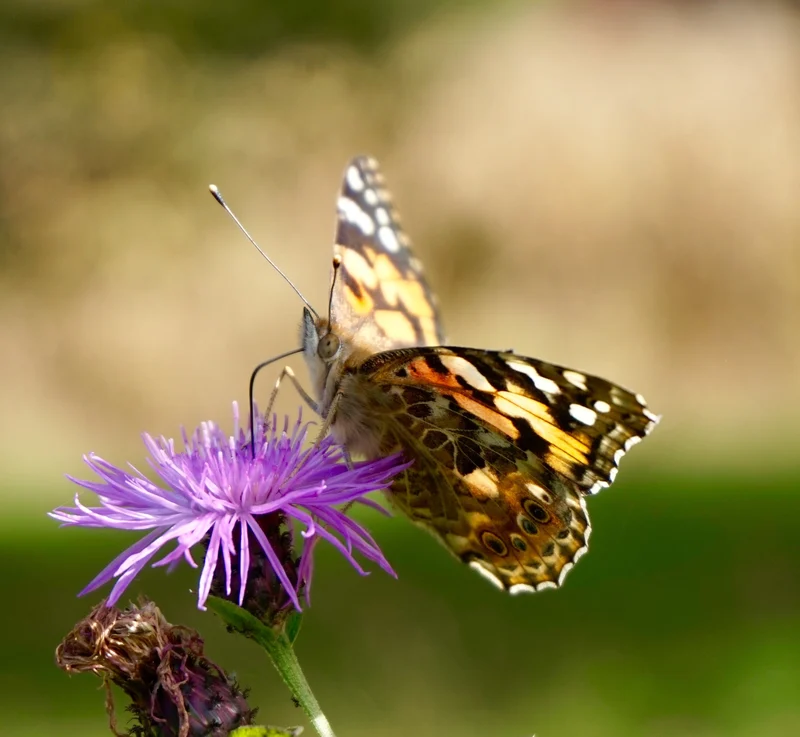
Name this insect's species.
Vanessa cardui
